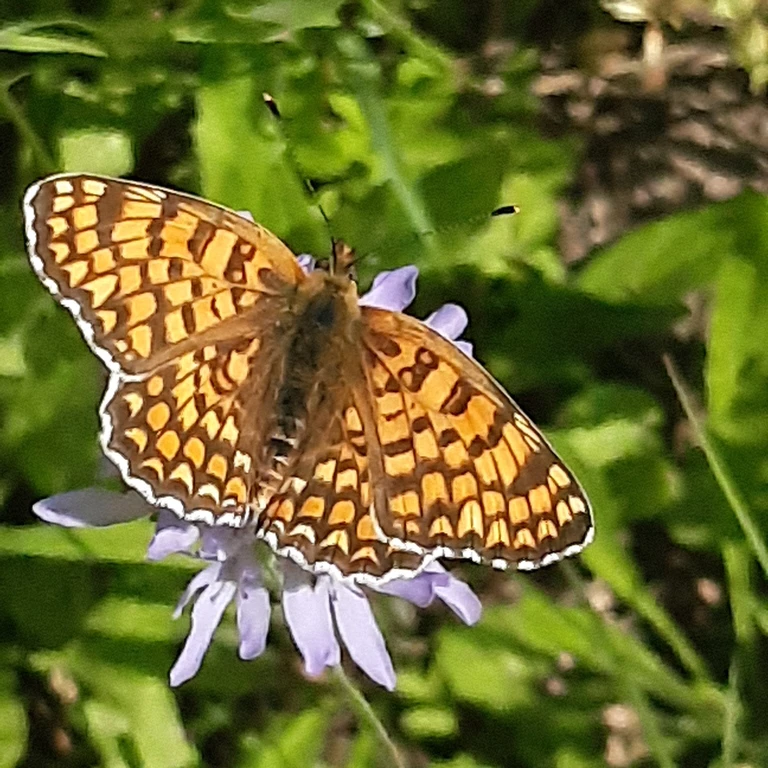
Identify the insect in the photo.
Melitaea phoebe
